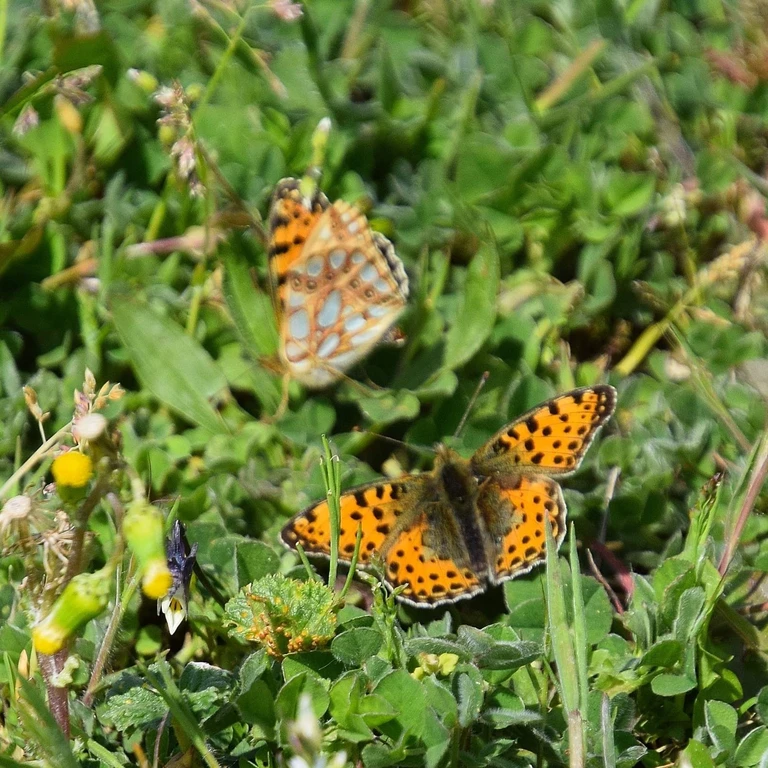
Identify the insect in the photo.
Issoria lathonia
